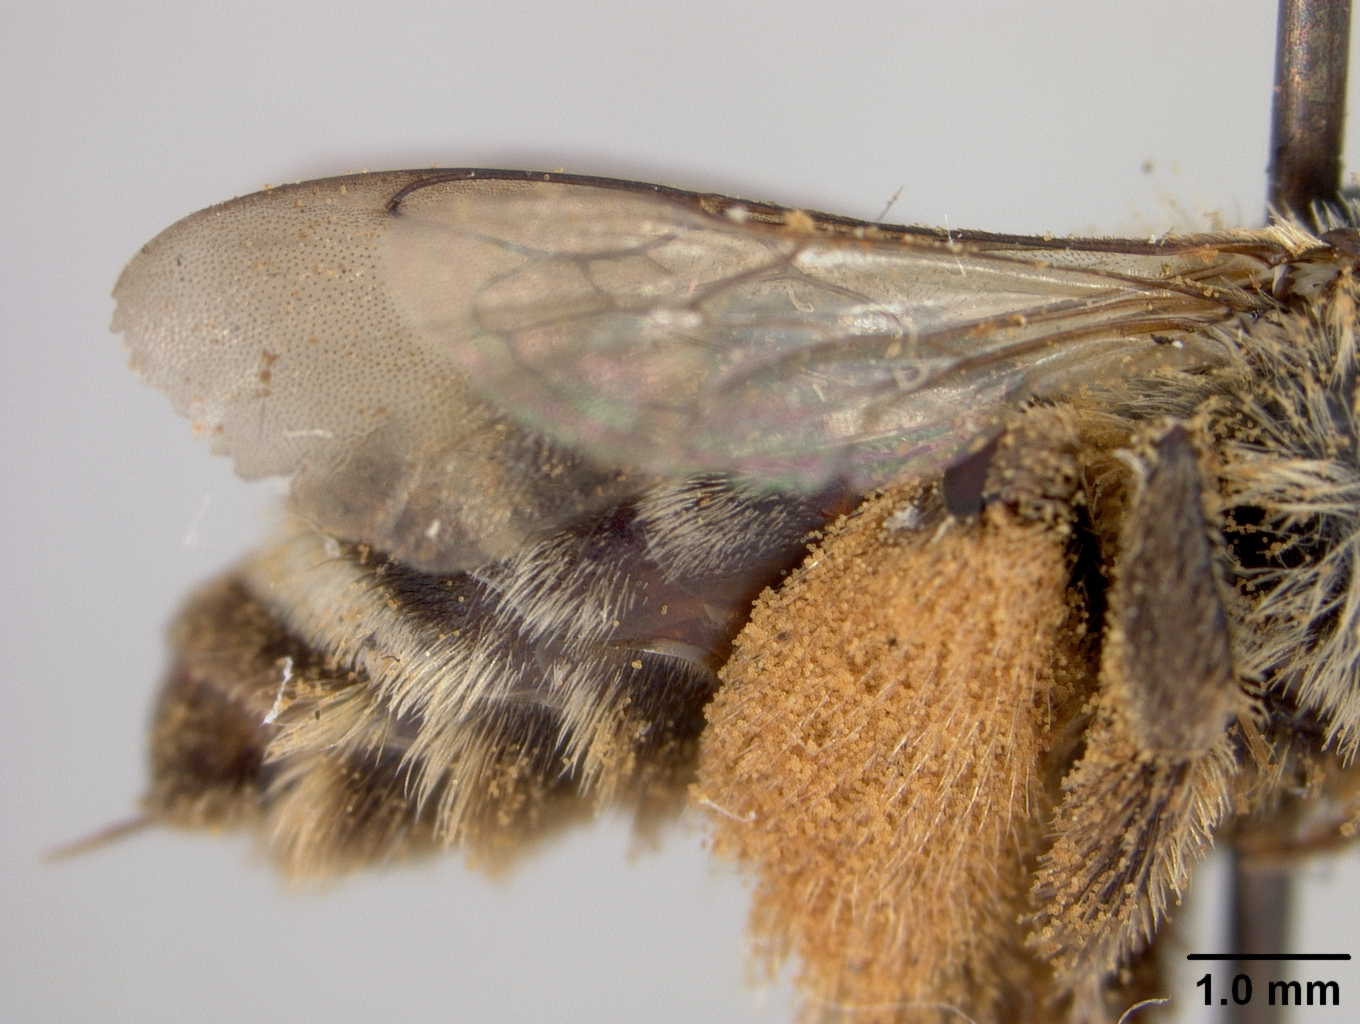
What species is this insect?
Melissodes perplexans
